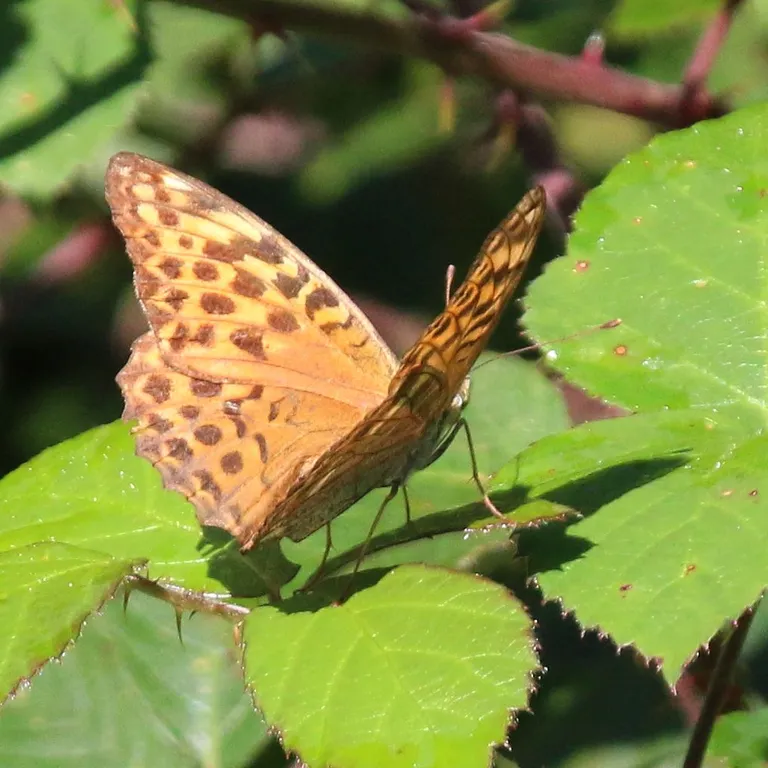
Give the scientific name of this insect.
Argynnis paphia
